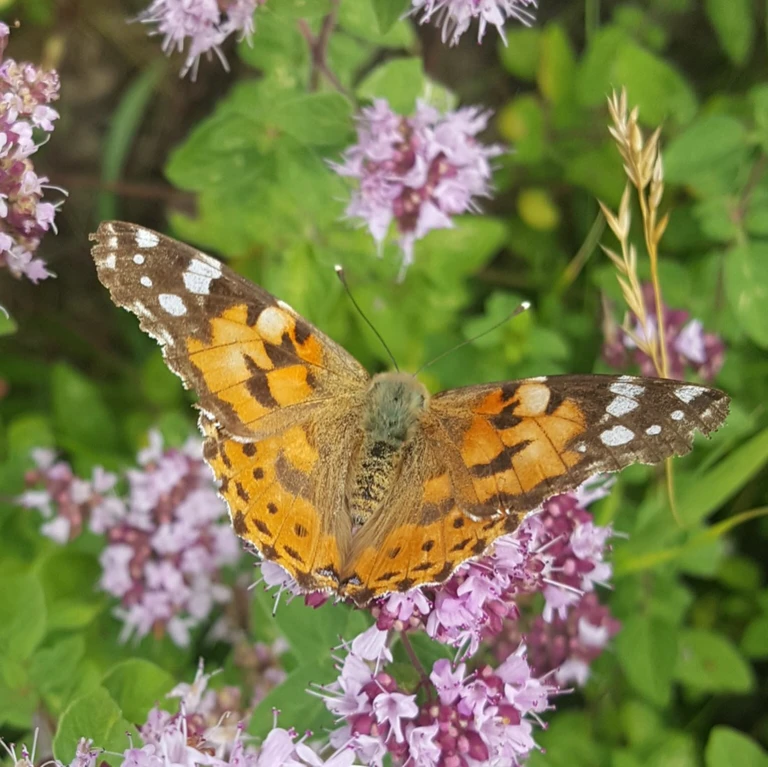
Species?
Vanessa cardui
